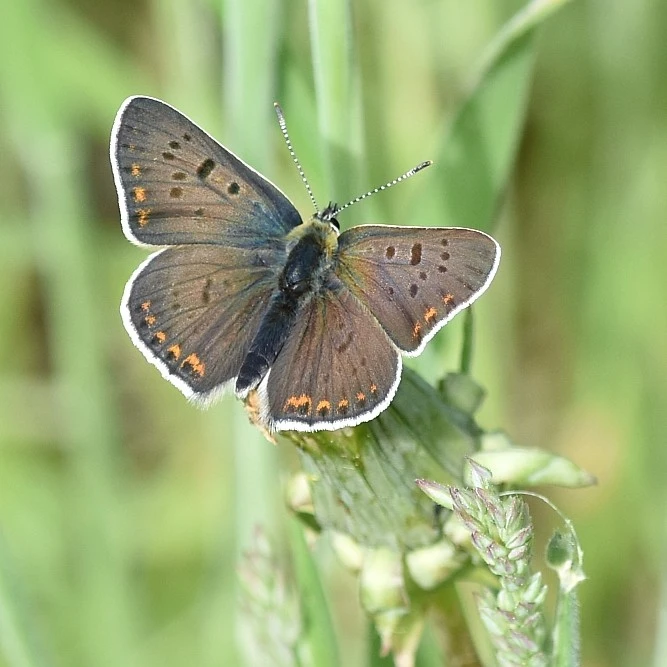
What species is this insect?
Lycaena tityrus (also Loweia tityrus)
